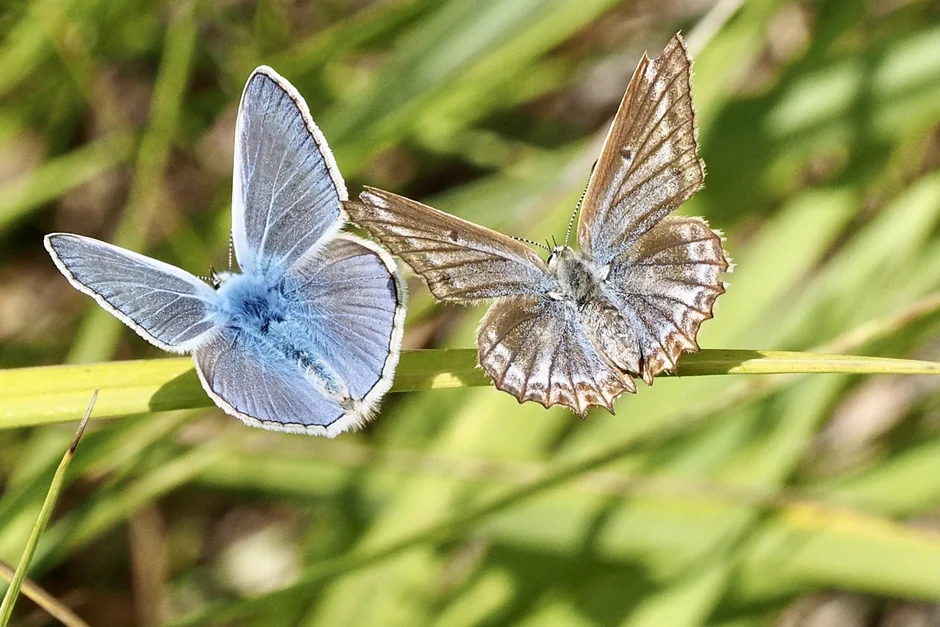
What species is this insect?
Polyommatus daphnis
